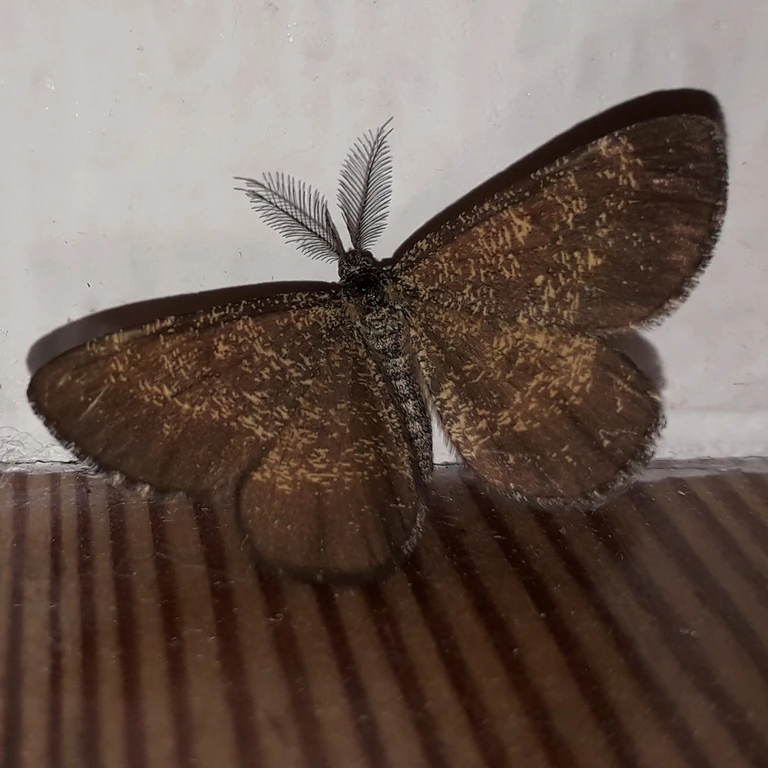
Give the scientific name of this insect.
Ematurga atomaria
